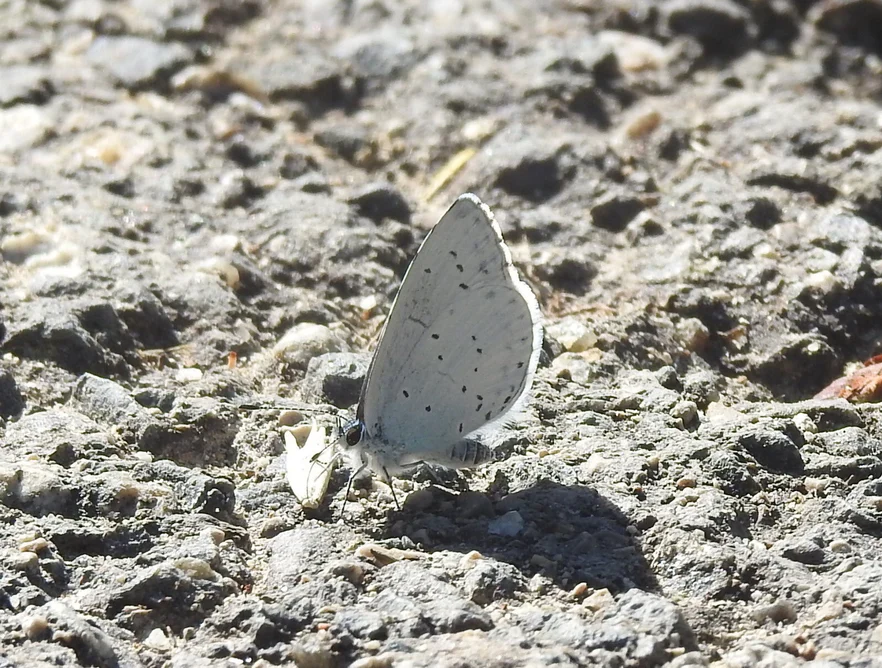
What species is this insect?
Celastrina argiolus
